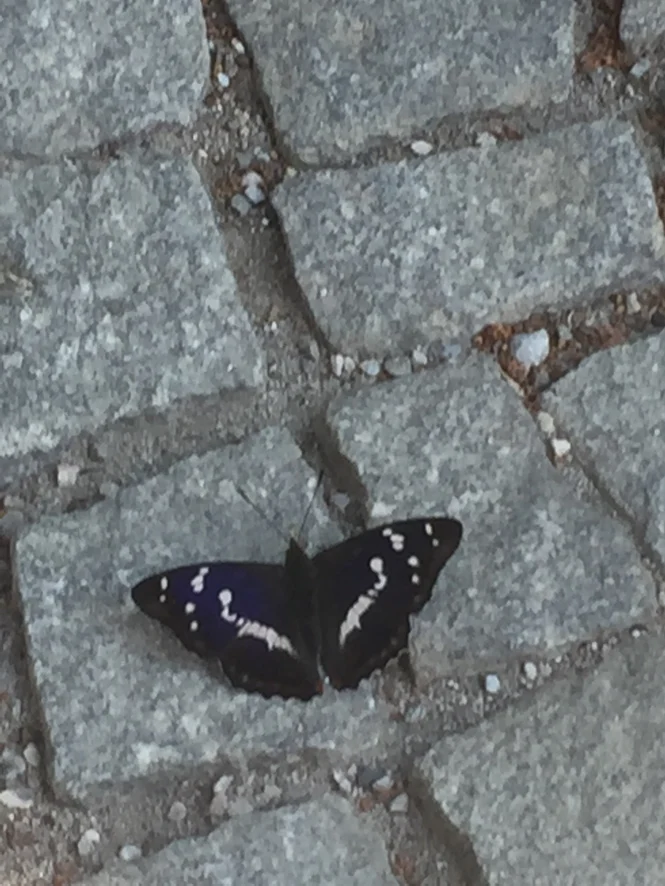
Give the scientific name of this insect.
Apatura iris
